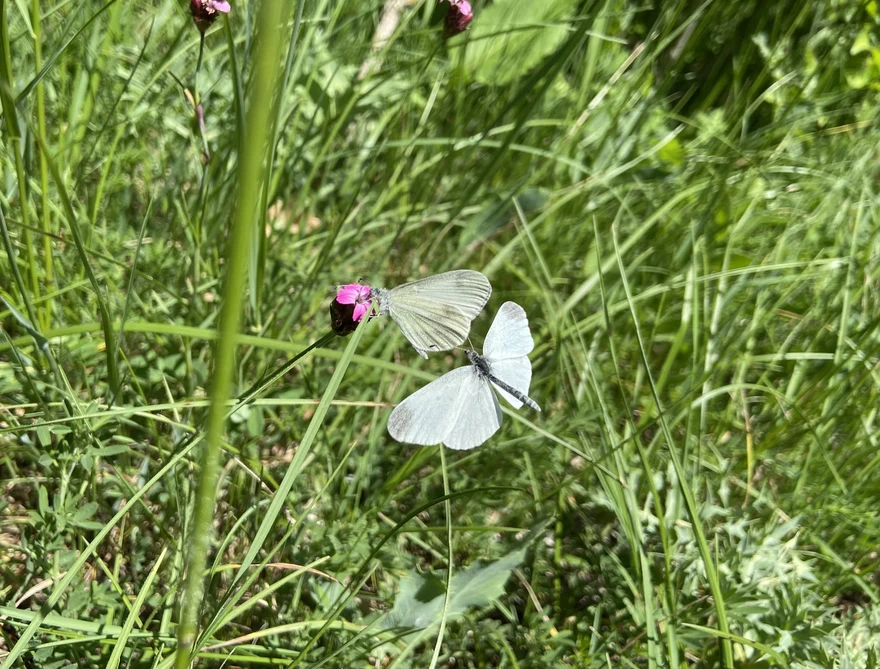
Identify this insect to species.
Leptidea sinapis/juvernica
